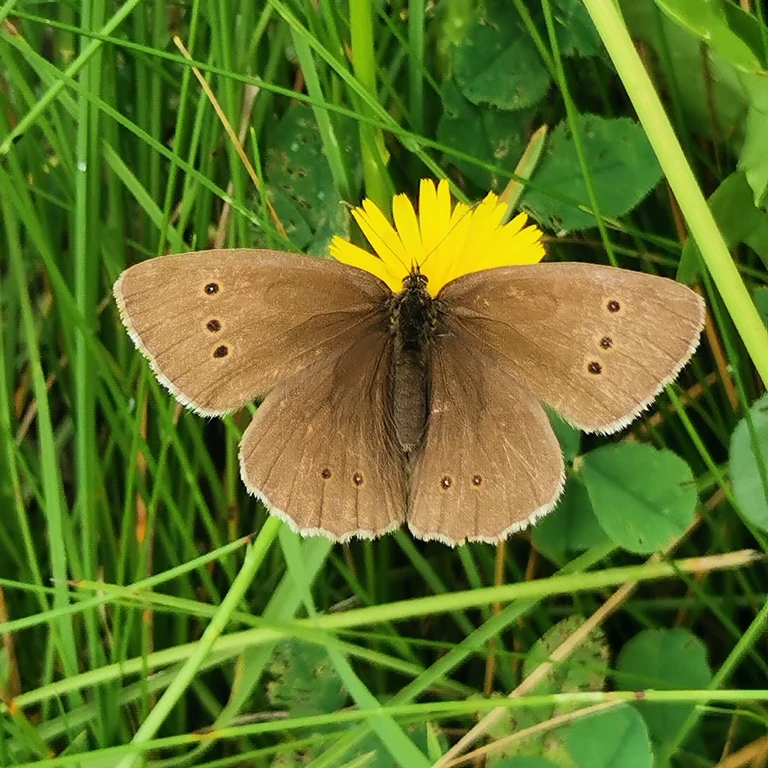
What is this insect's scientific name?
Aphantopus hyperantus
